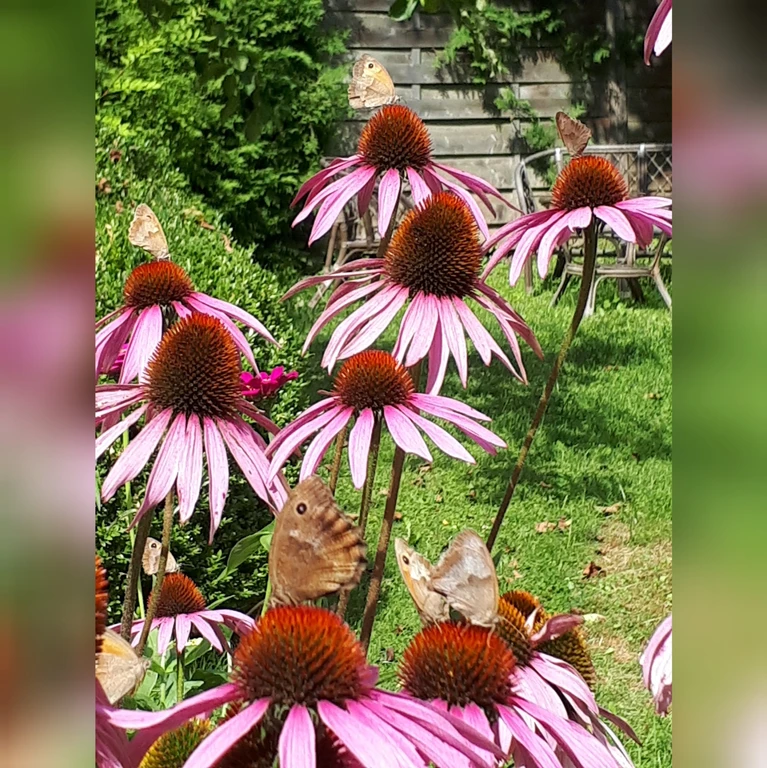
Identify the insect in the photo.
Maniola jurtina
